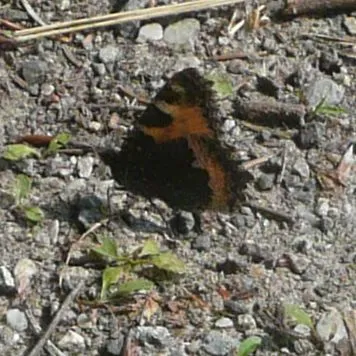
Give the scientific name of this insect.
Aglais urticae
